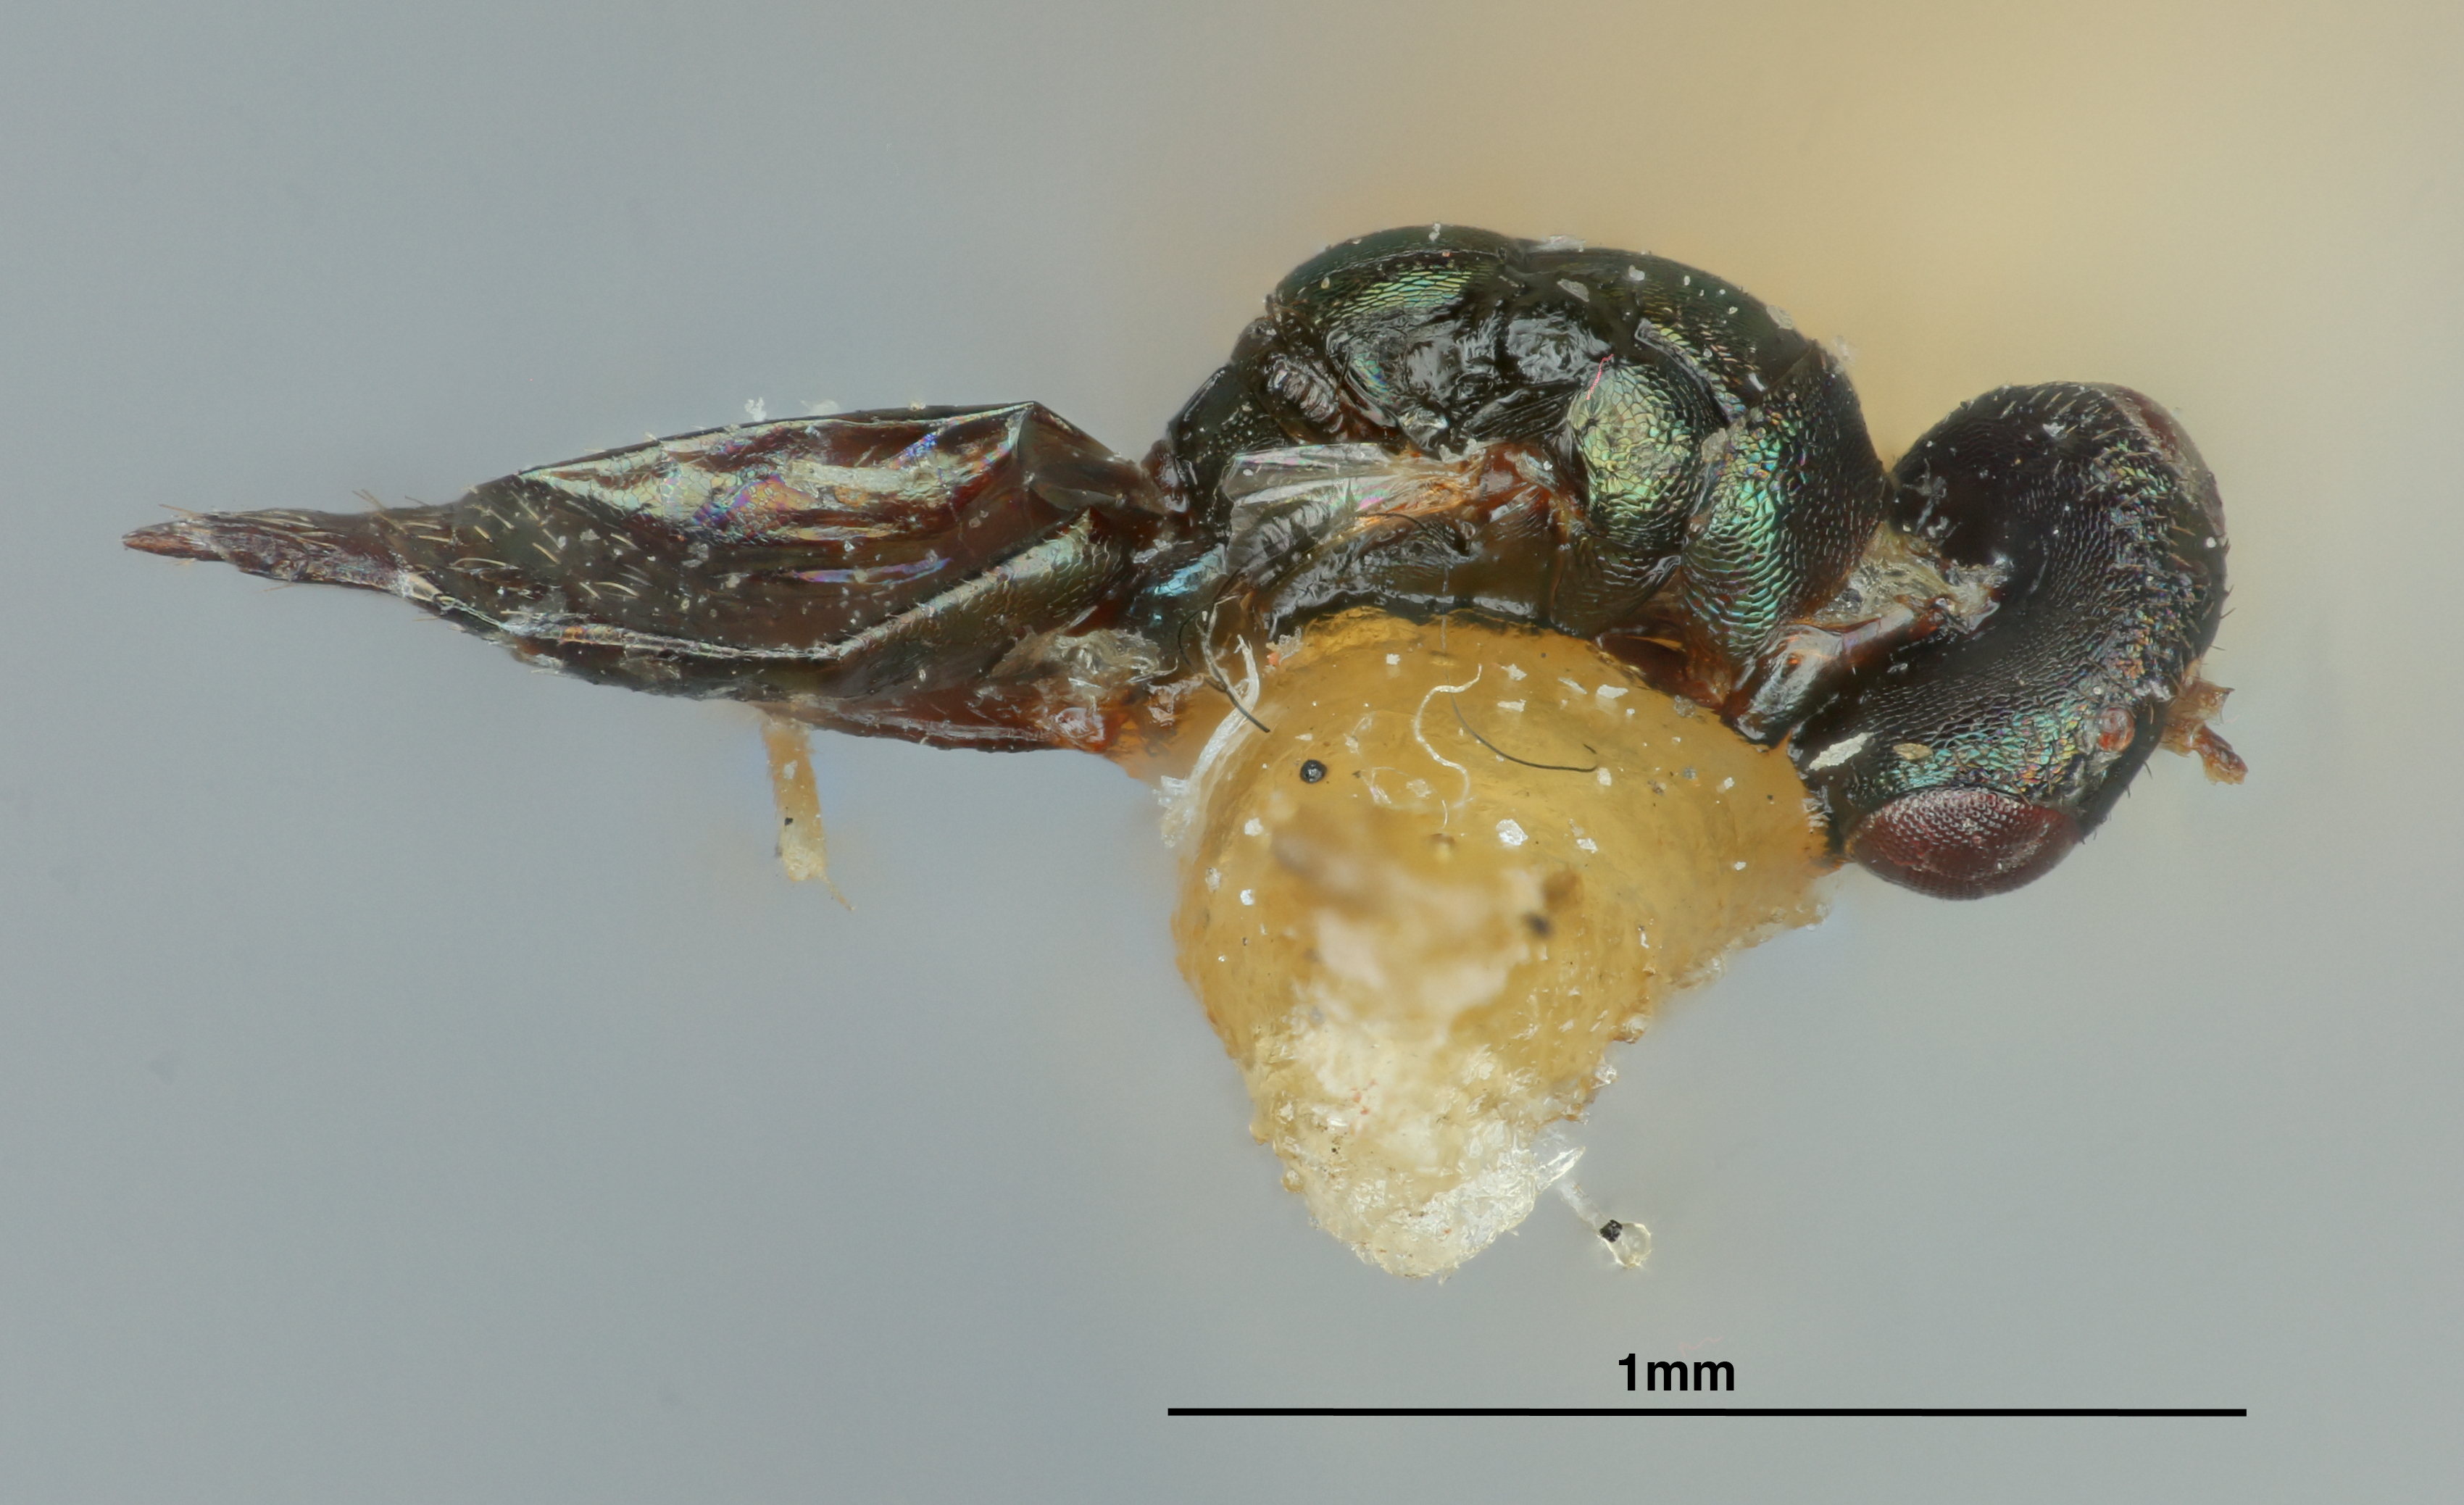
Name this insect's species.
Tetrastichus racemariae
